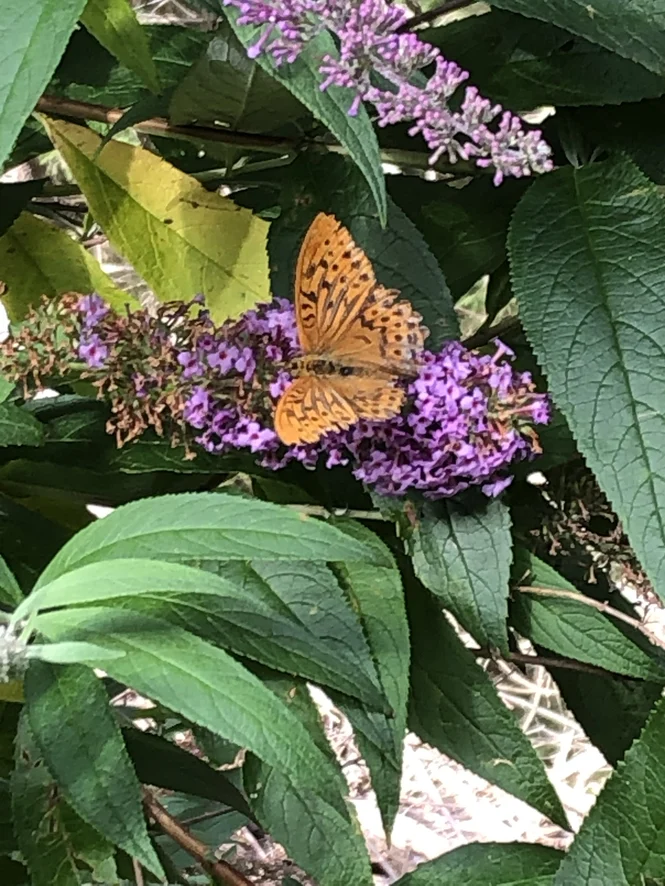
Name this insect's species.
Argynnis paphia
